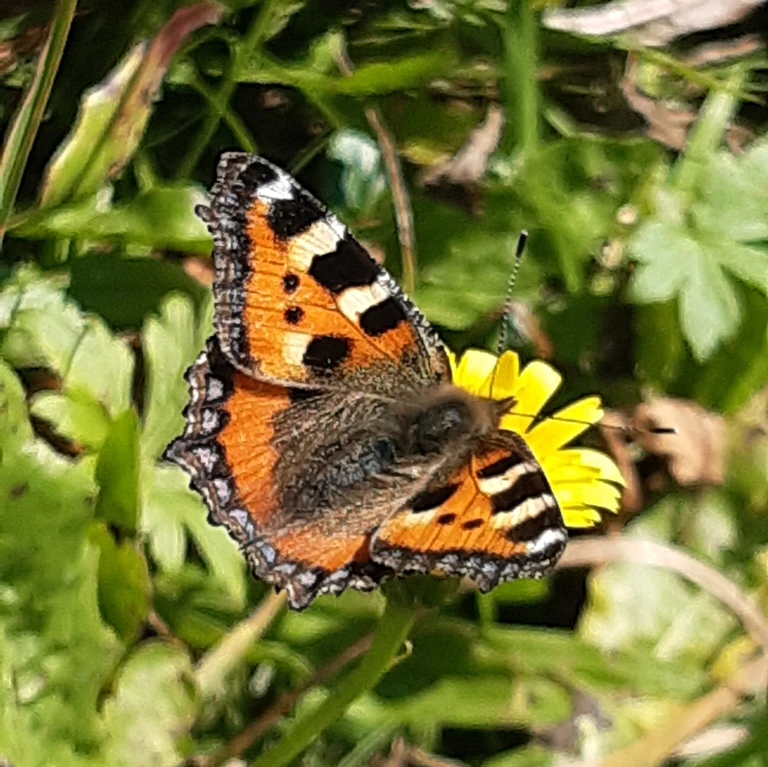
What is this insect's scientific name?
Aglais urticae
